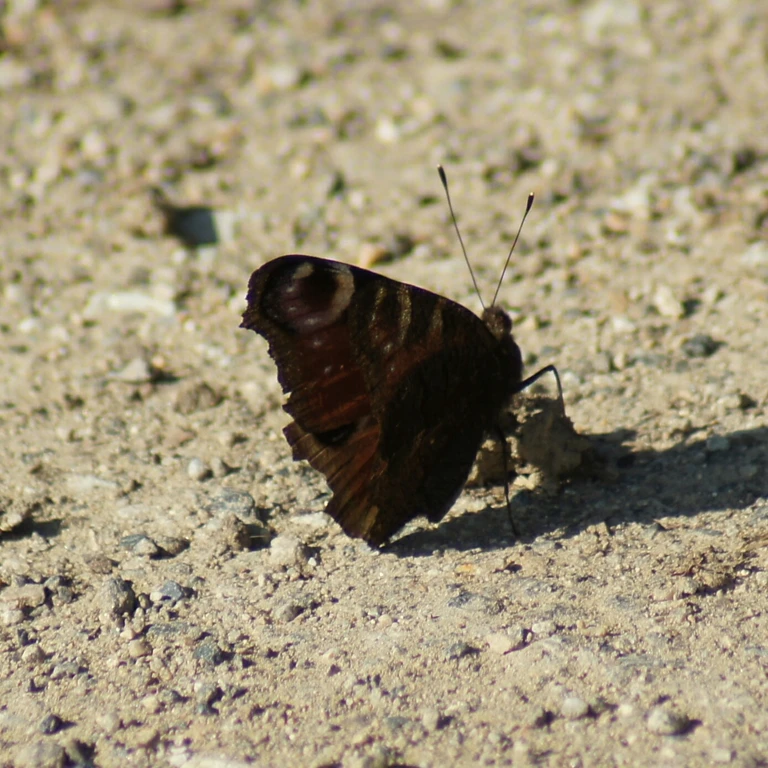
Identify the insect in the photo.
Aglais io
